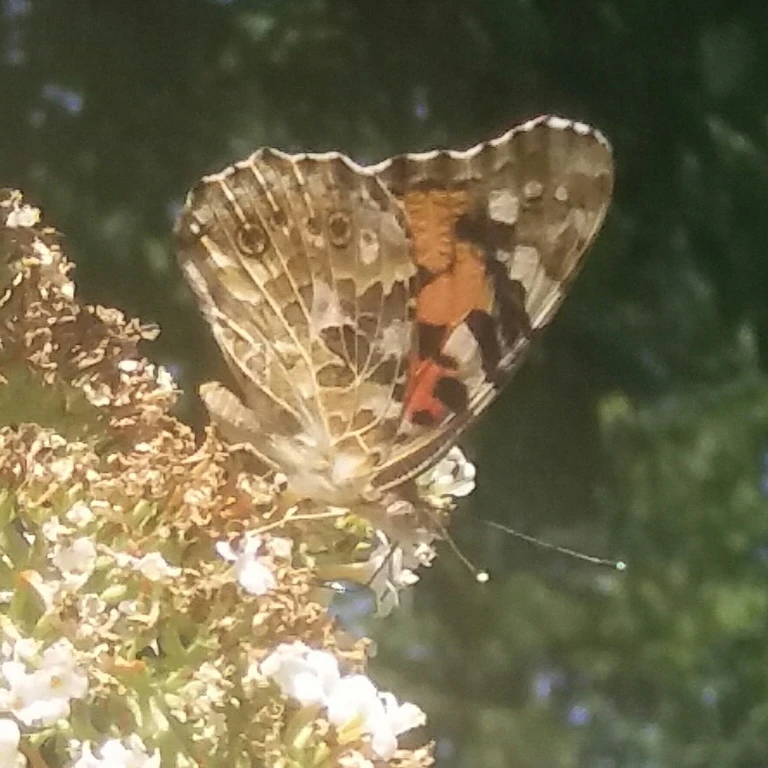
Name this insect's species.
Vanessa cardui
